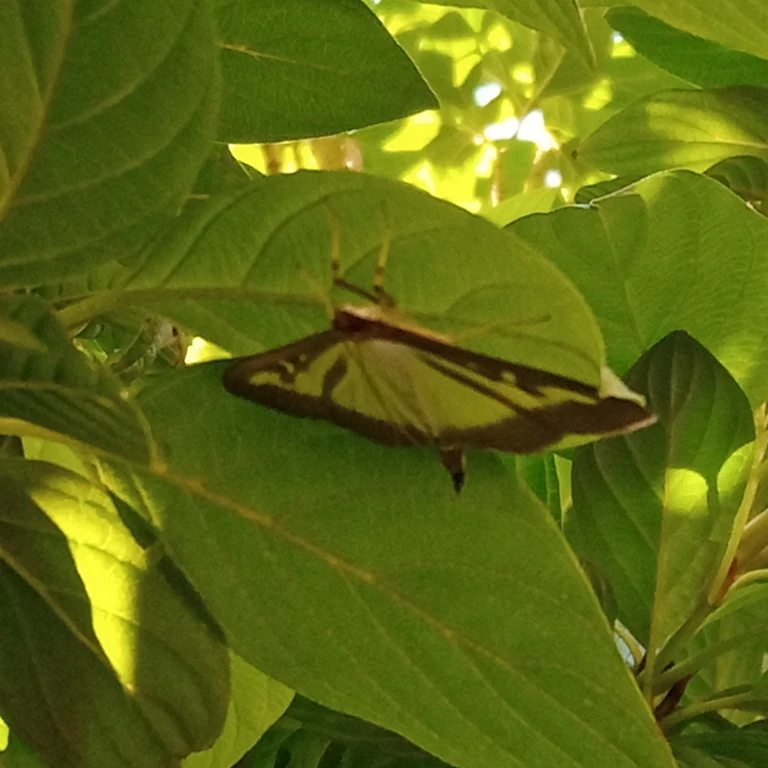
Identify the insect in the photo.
Cydalima perspectalis
